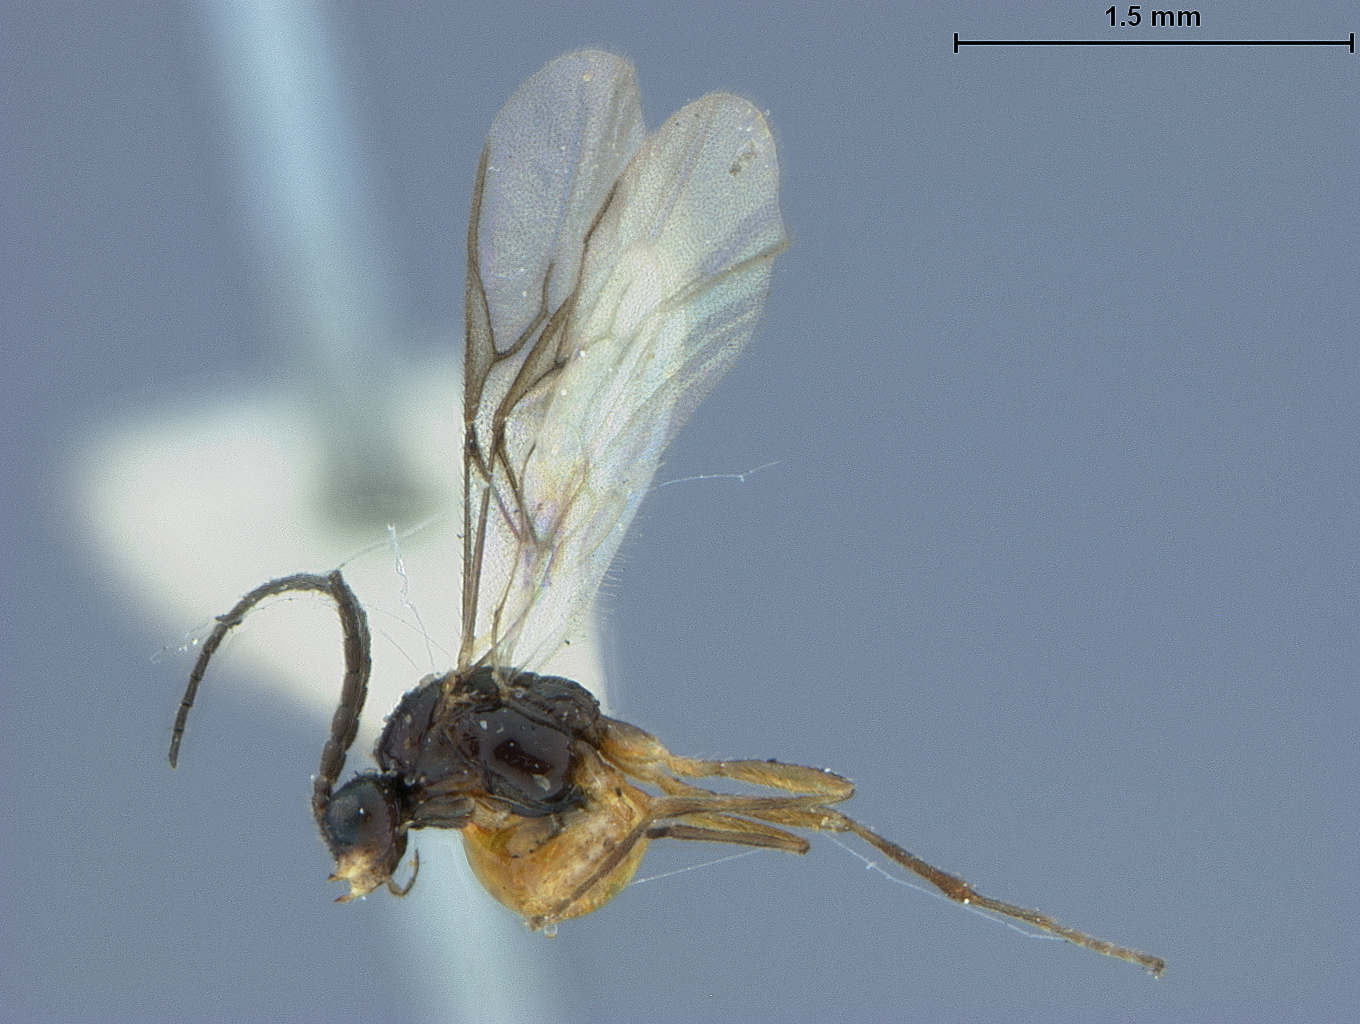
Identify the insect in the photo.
Aphidius montanus
